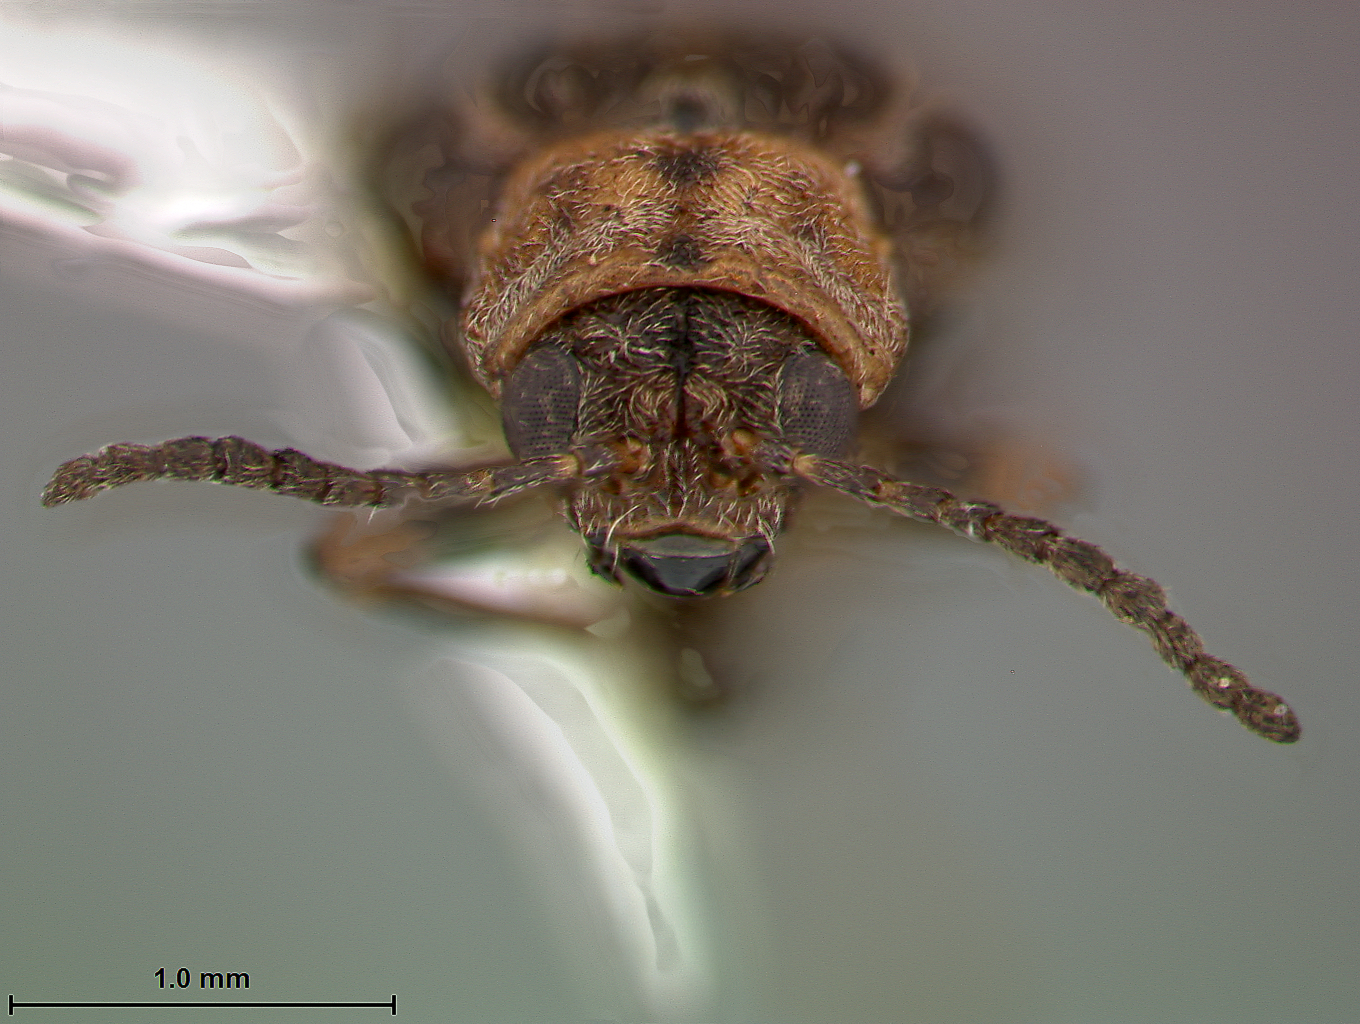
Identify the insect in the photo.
Galerucella decemvittata
